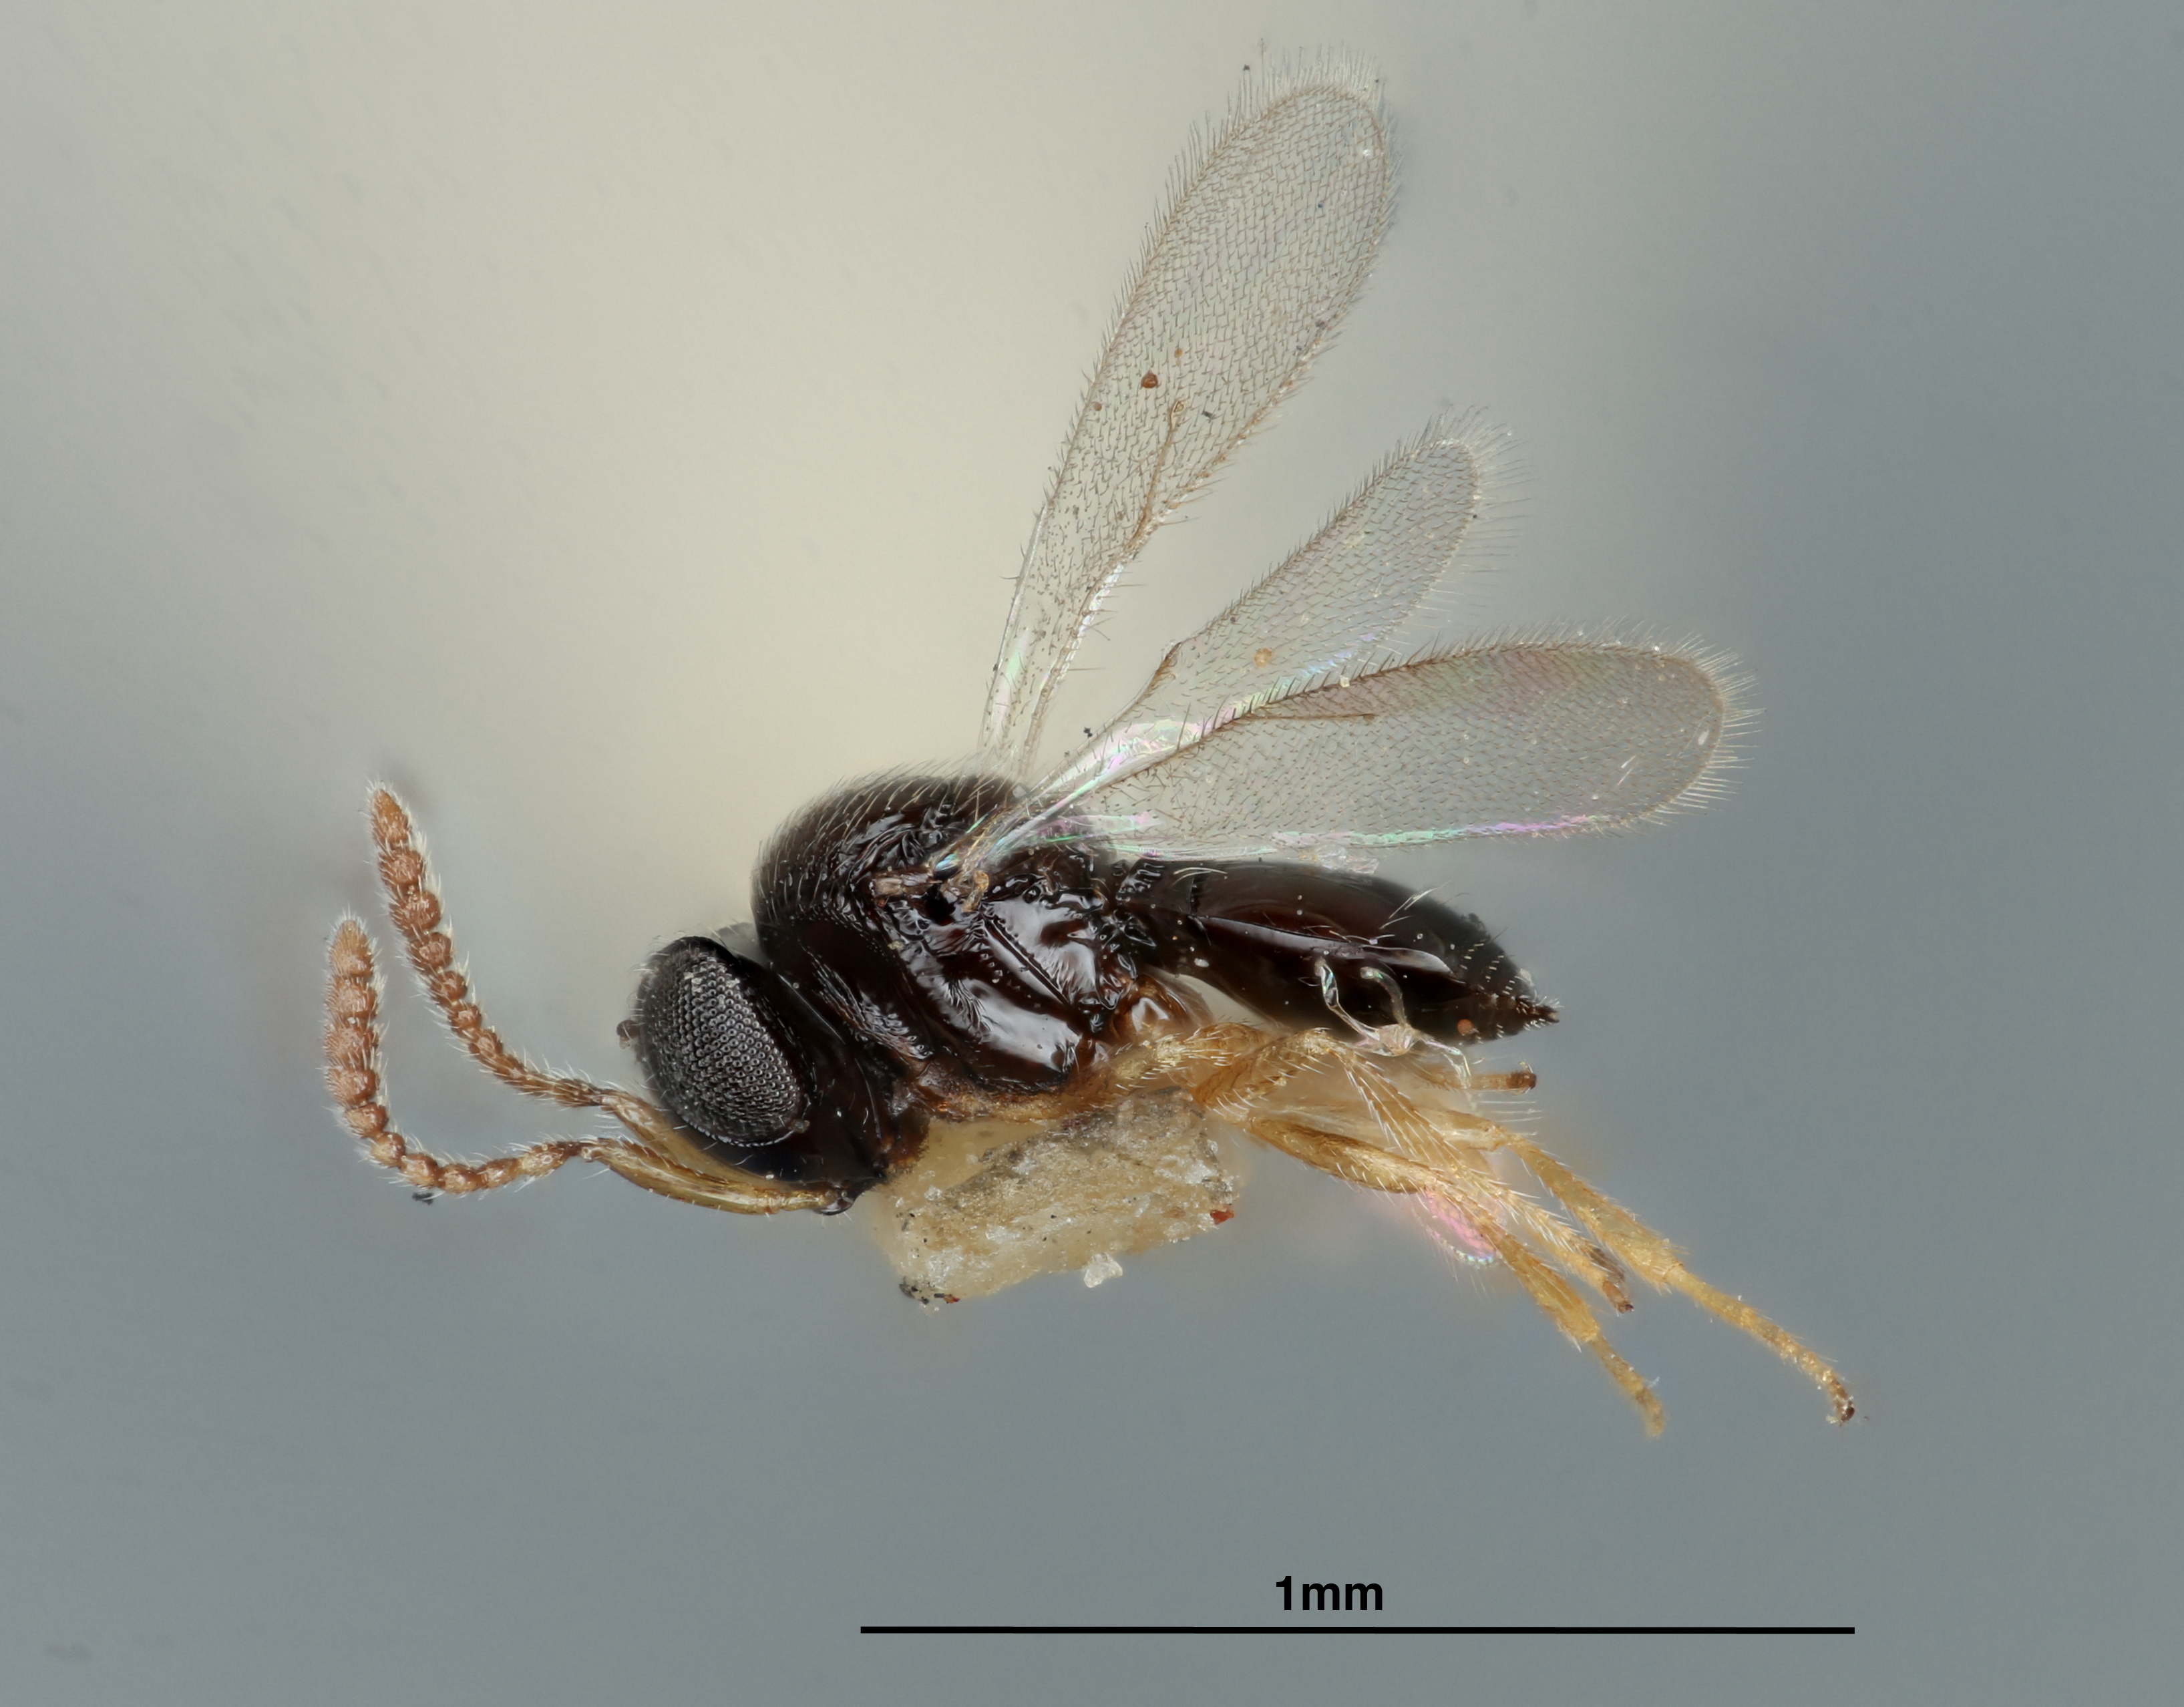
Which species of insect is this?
Prophanurus pacificus
